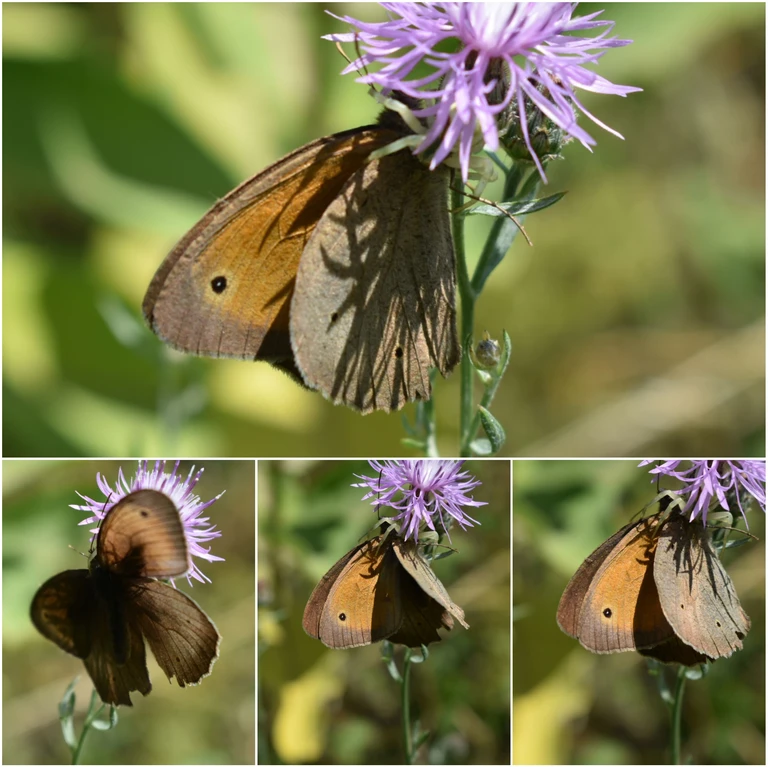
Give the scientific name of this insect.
Maniola jurtina
